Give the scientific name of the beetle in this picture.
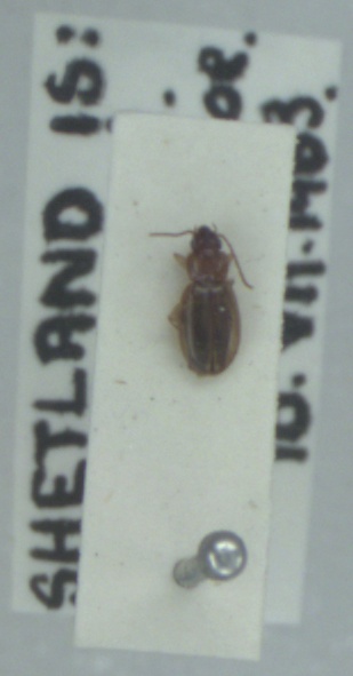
Trechus obtusus
